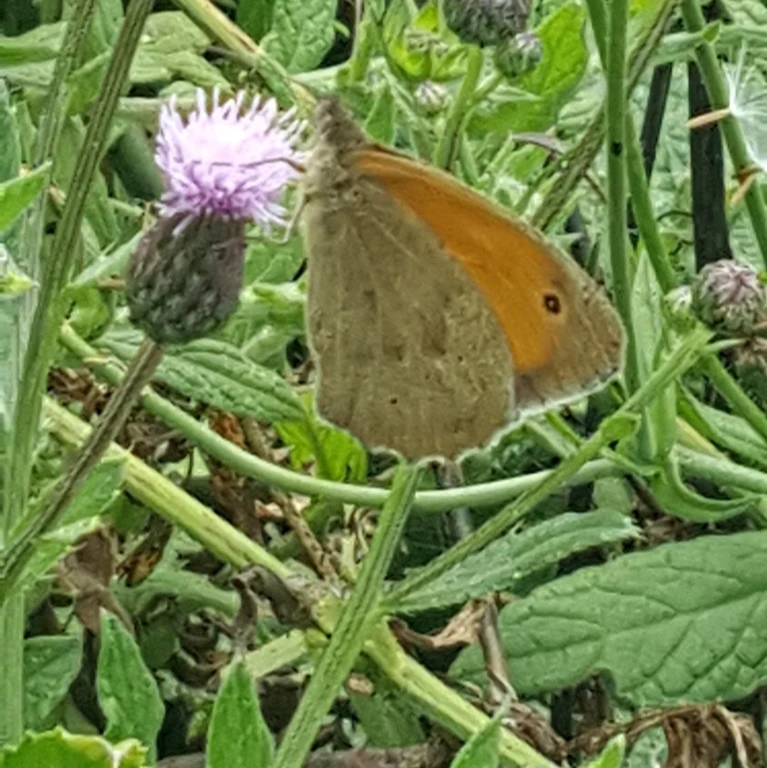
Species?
Maniola jurtina
